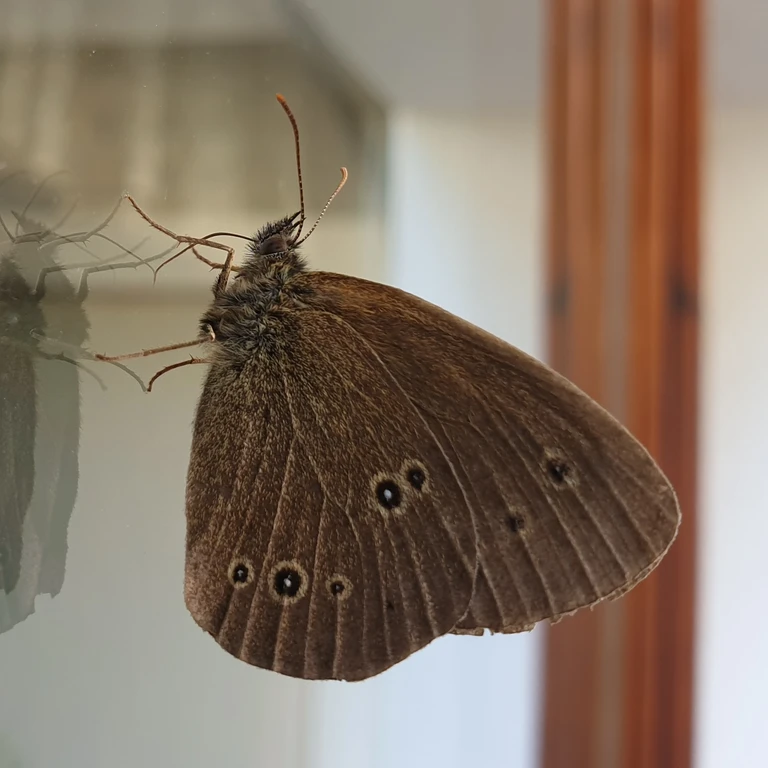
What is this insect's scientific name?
Aphantopus hyperantus
